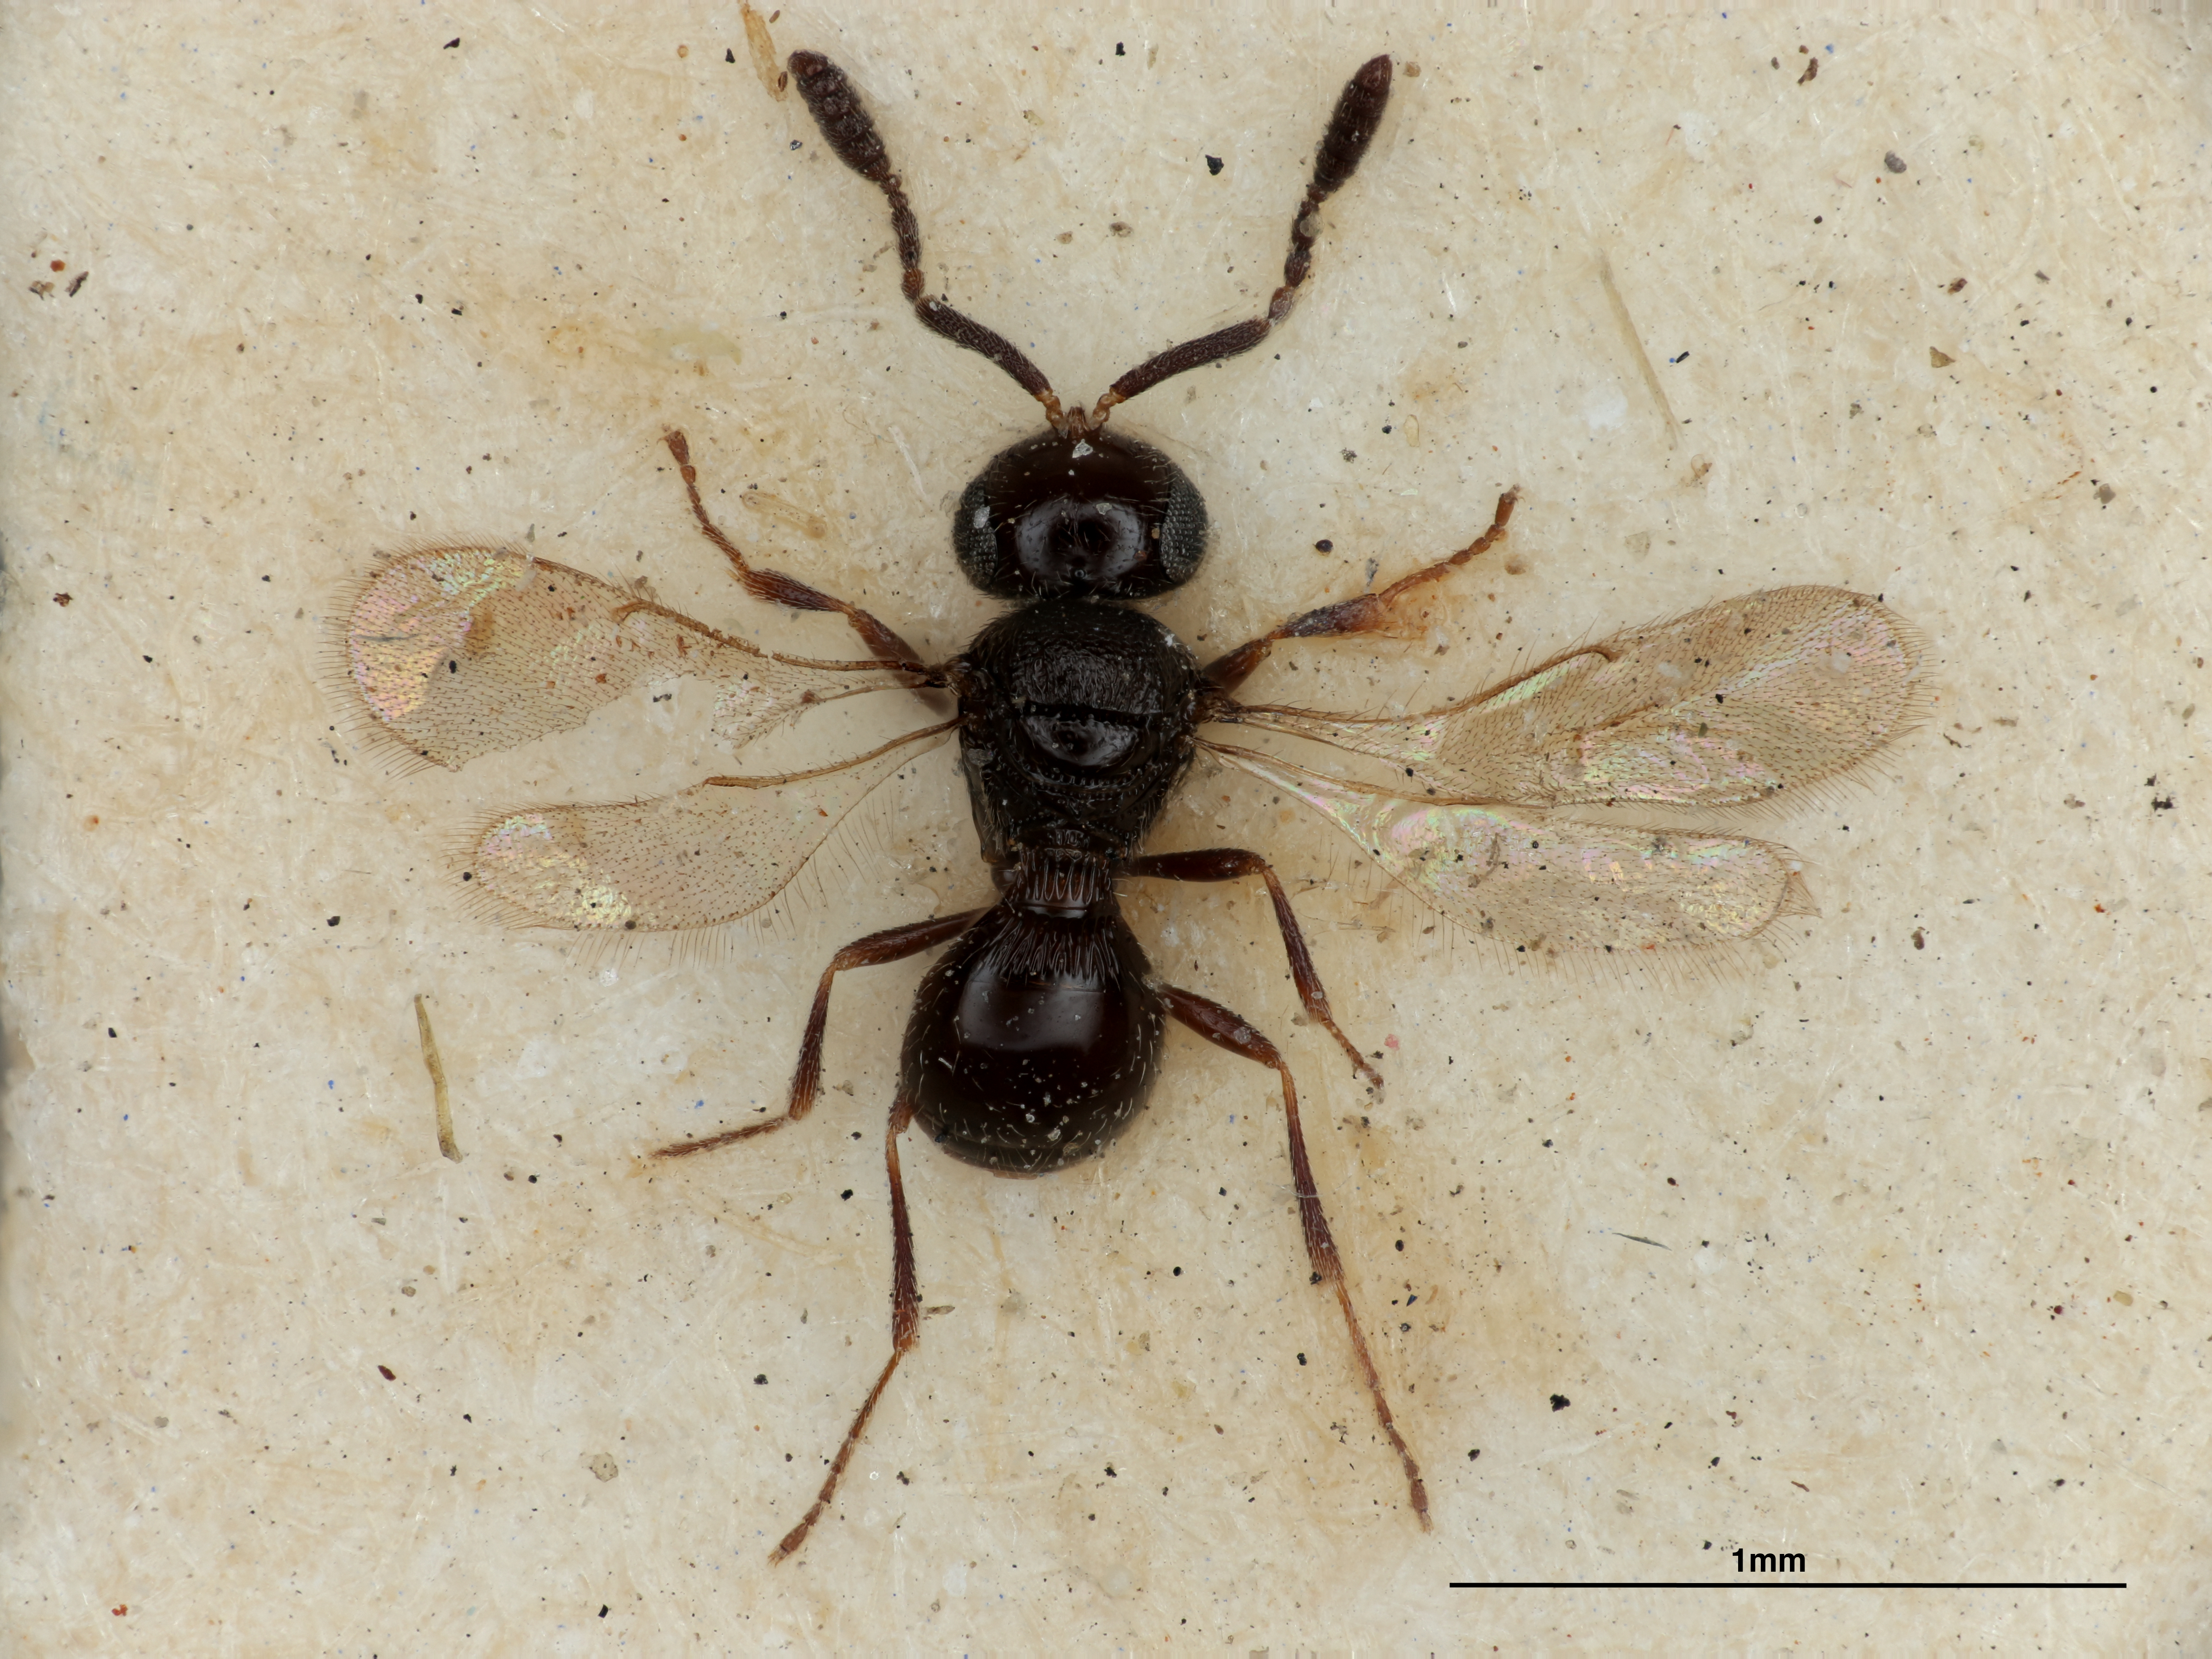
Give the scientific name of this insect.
Trimorus notabilis
